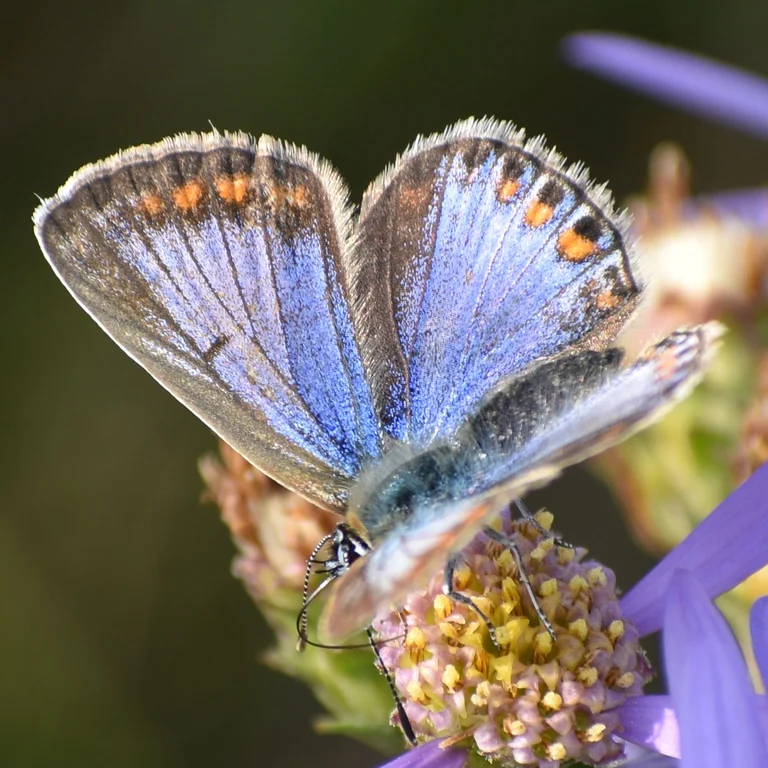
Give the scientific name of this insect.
Polyommatus icarus
